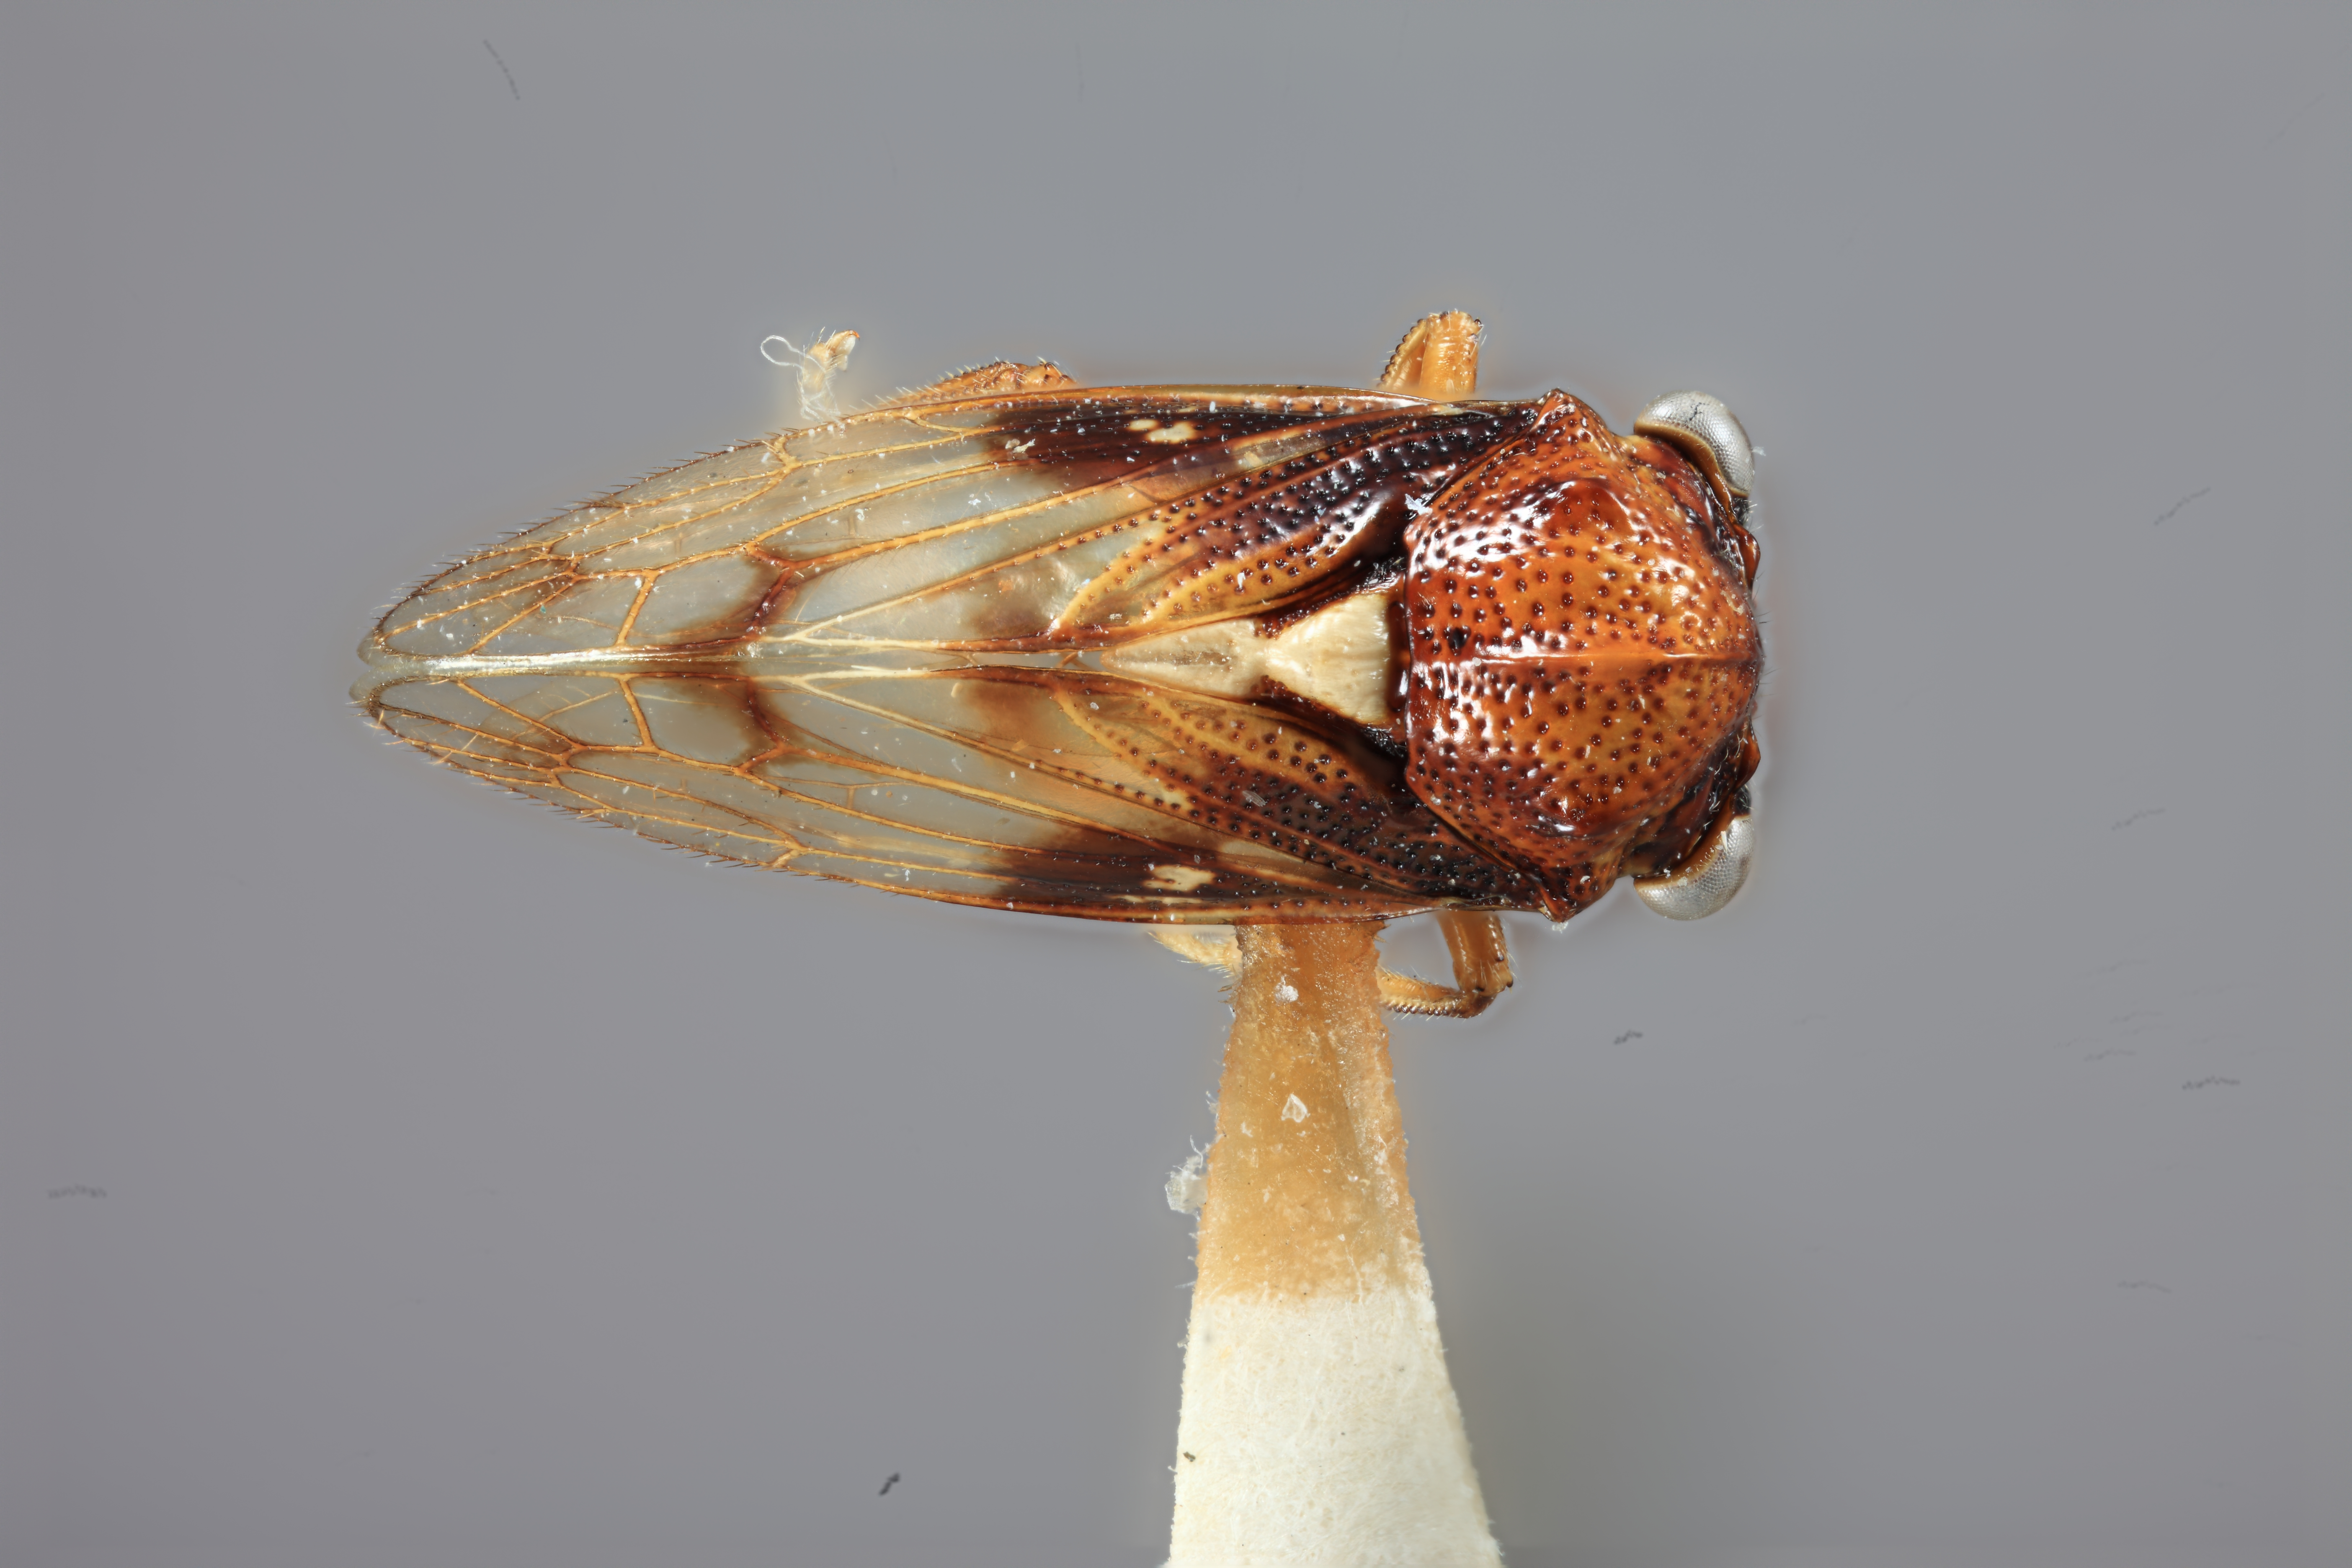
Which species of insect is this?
Tolania grallator
